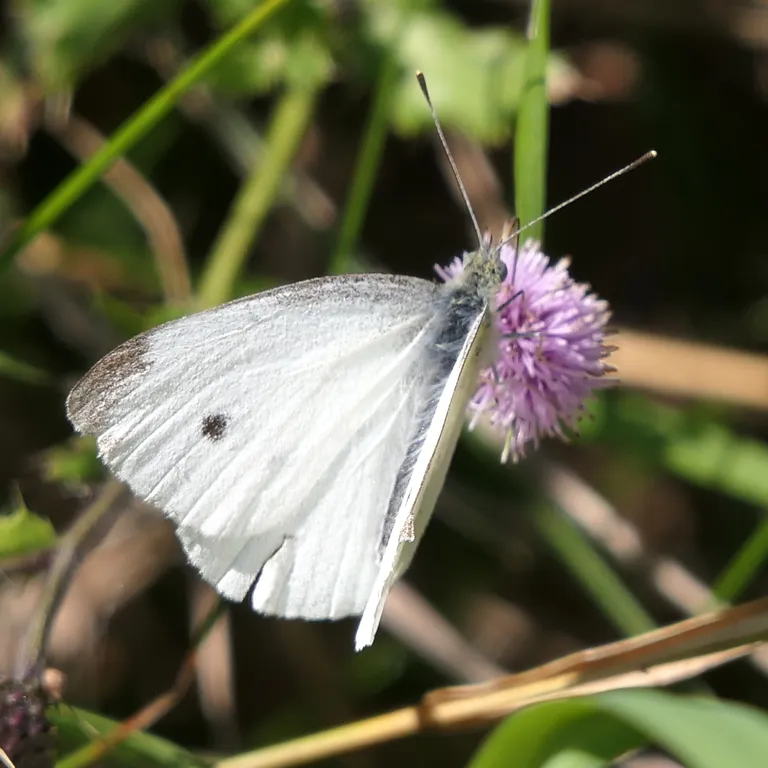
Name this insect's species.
Pieris rapae
